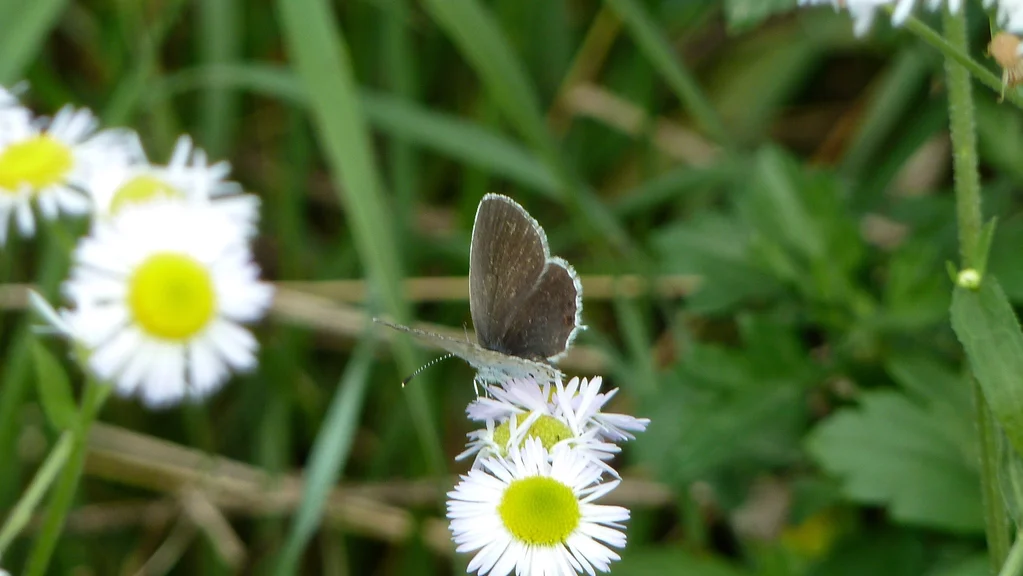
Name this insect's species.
Cupido argiades (also Elkalyce argiades)
